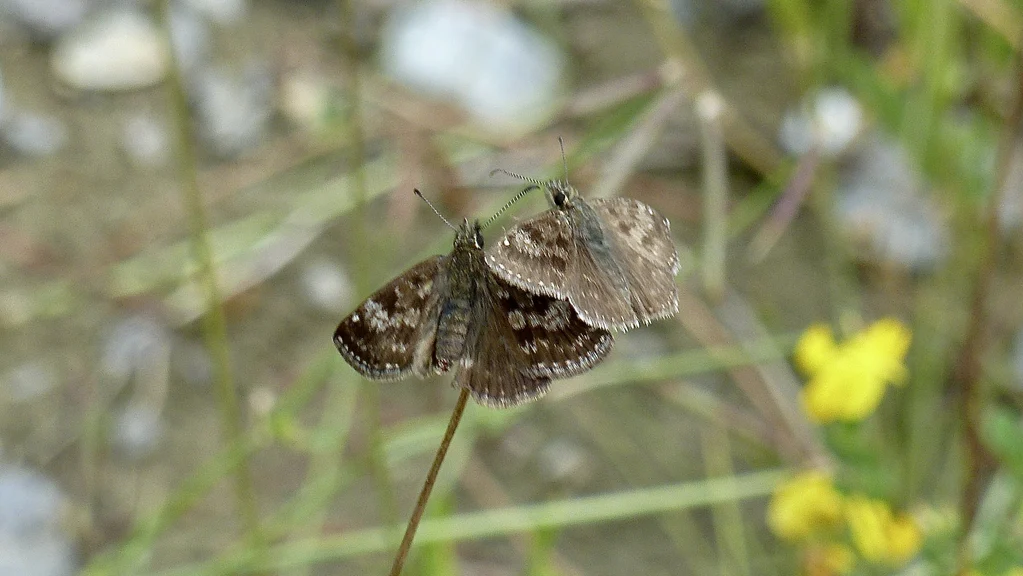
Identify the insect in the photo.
Erynnis tages
